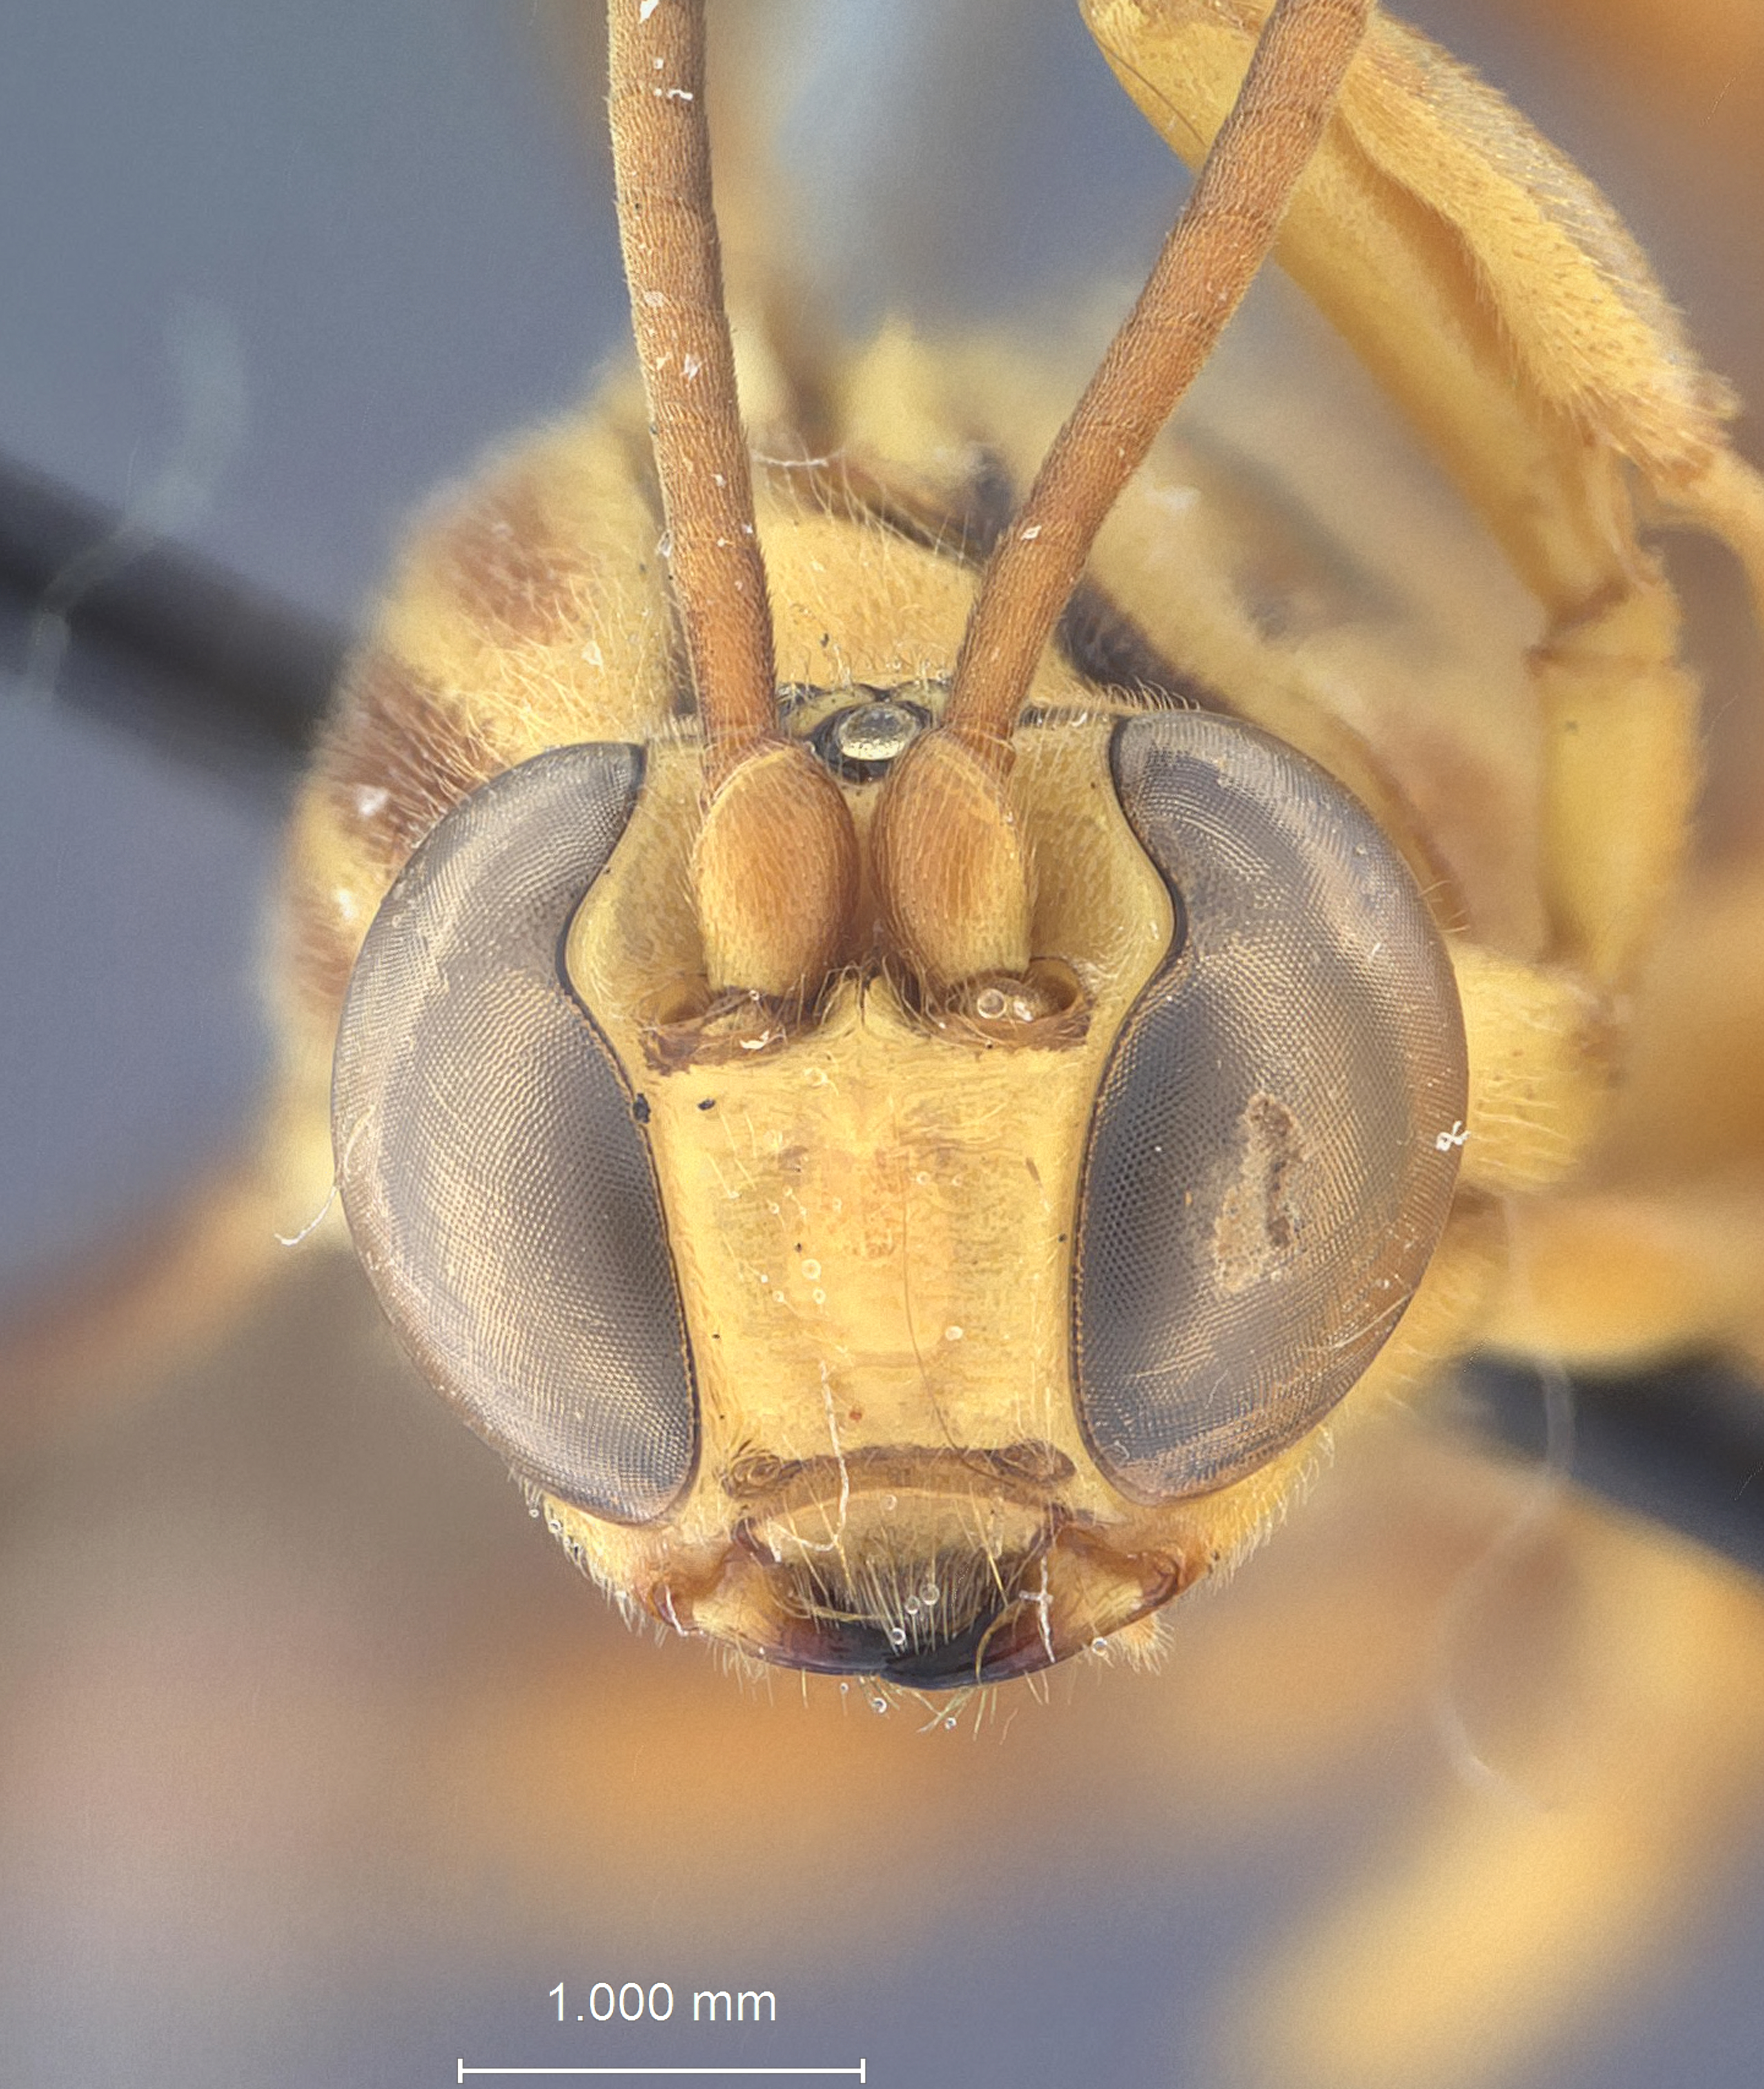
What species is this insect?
Labena grallator
